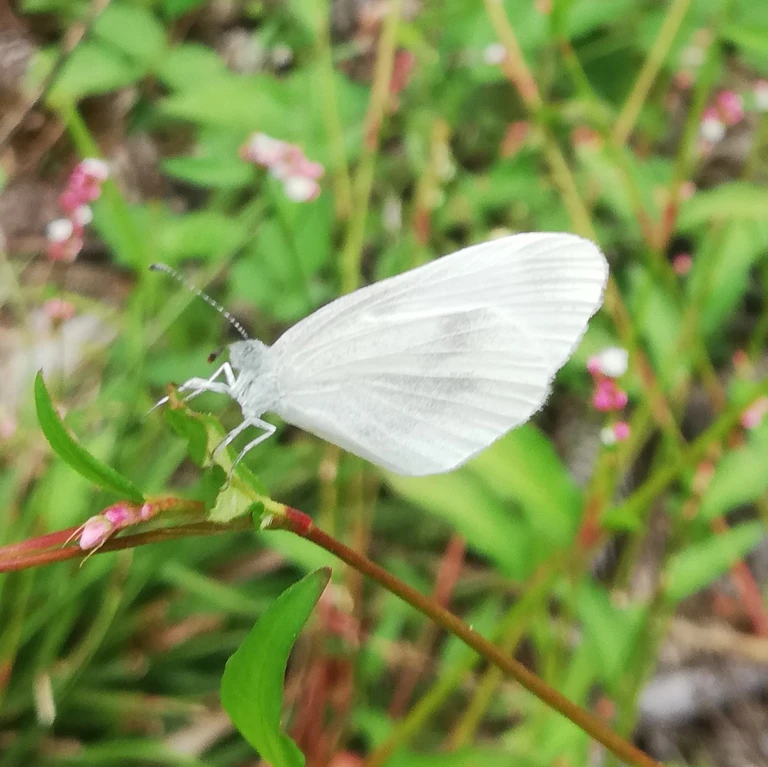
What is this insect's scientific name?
Leptidea sinapis/juvernica
